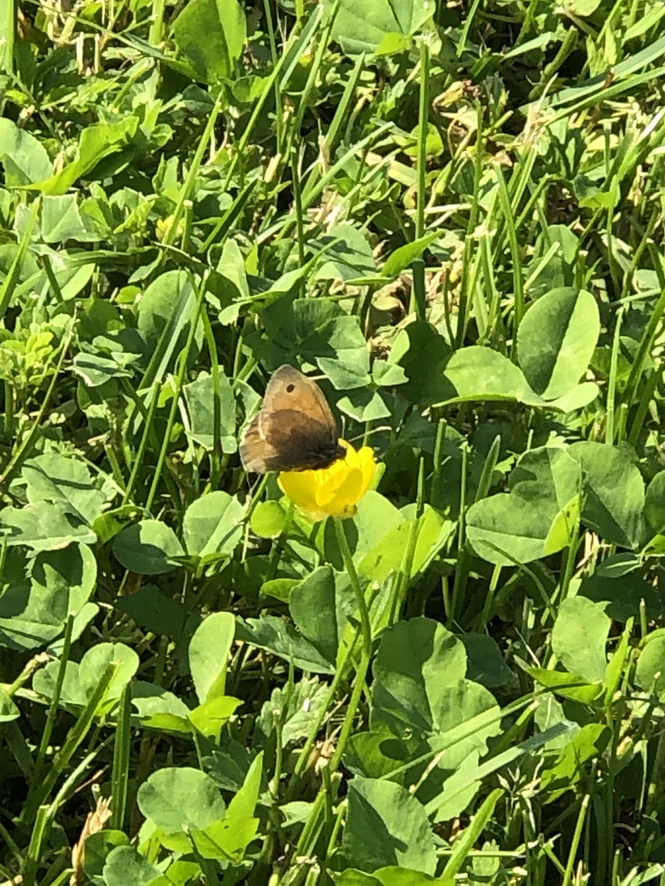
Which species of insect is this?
Coenonympha pamphilus
